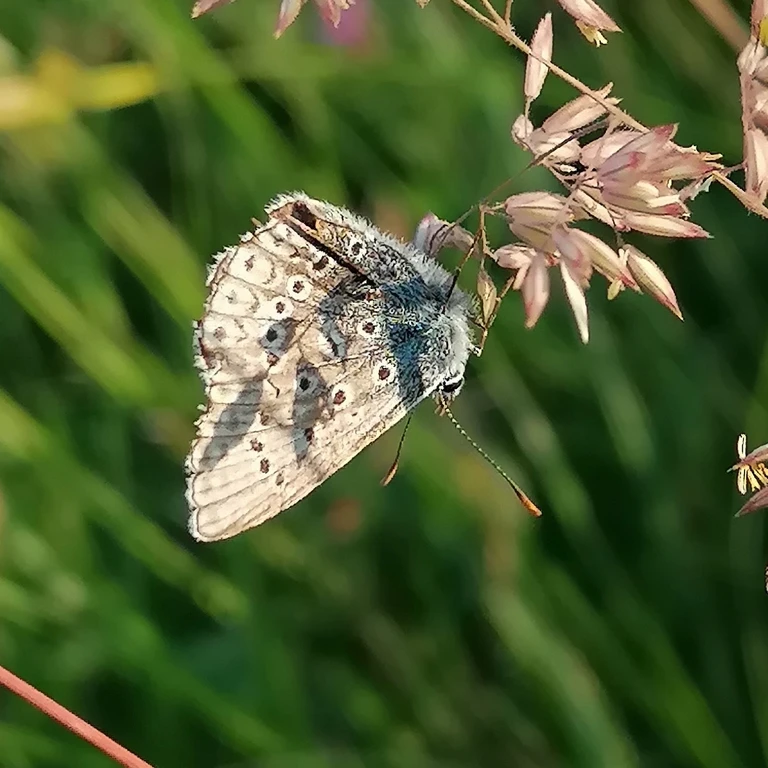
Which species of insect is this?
Polyommatus icarus
